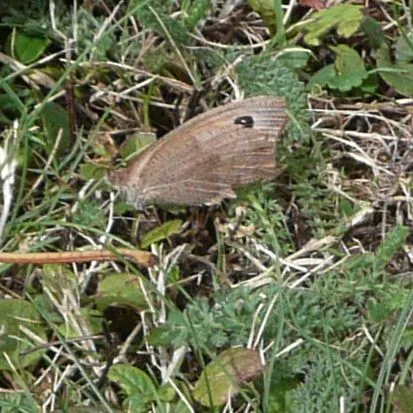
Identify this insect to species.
Maniola jurtina
